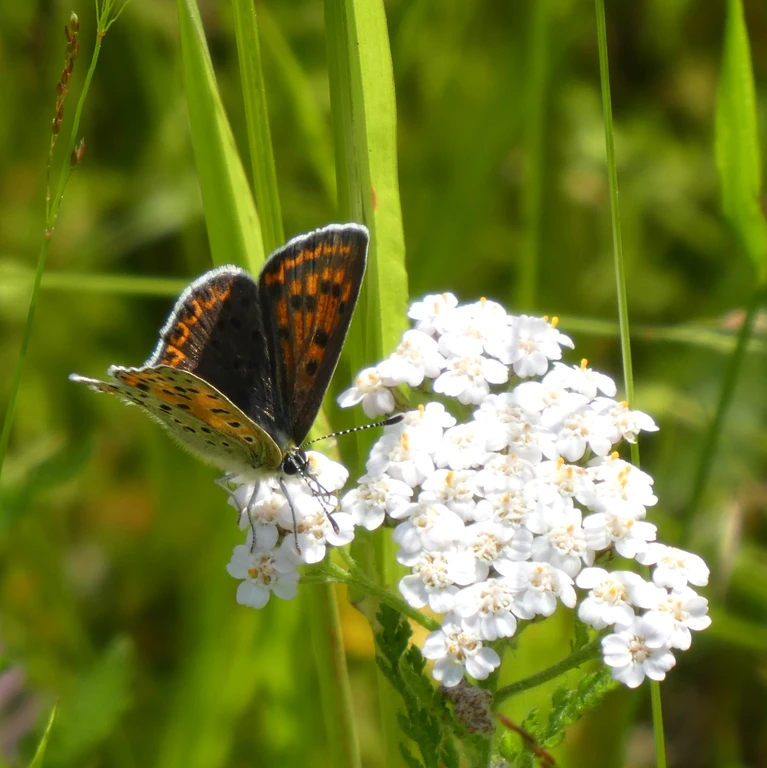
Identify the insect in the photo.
Lycaena tityrus (also Loweia tityrus)
